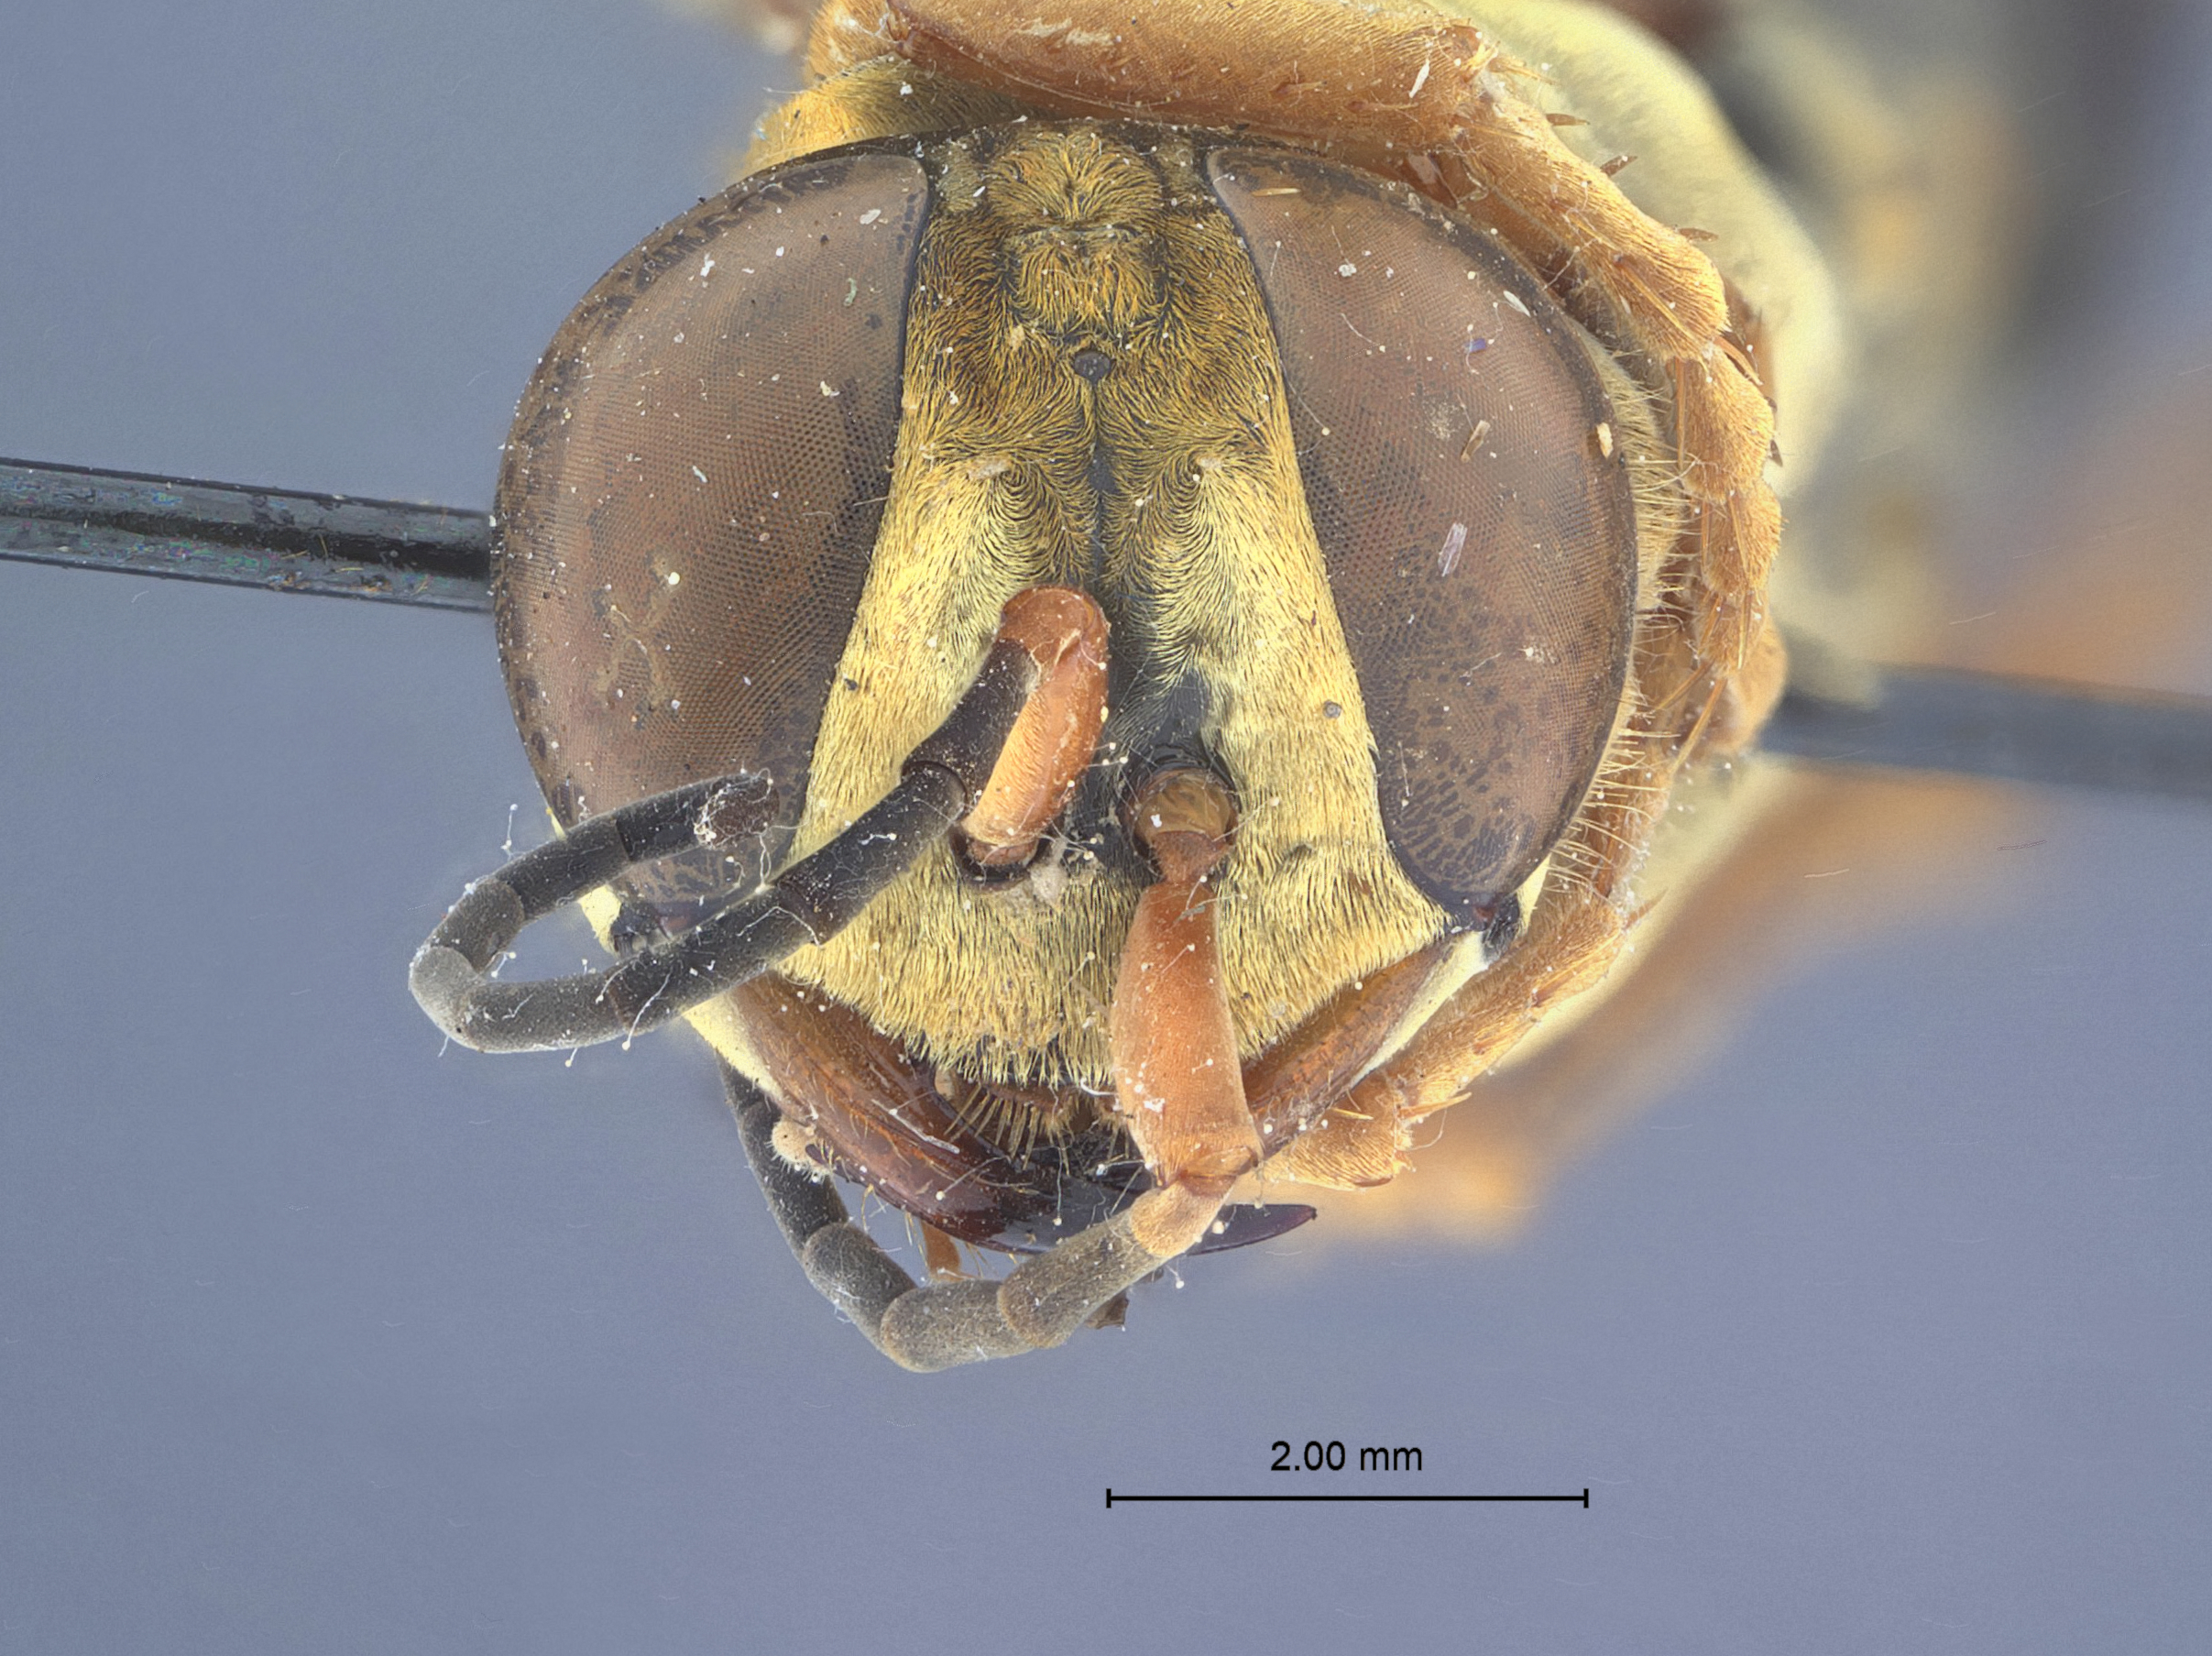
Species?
Tachytes auropilosus
